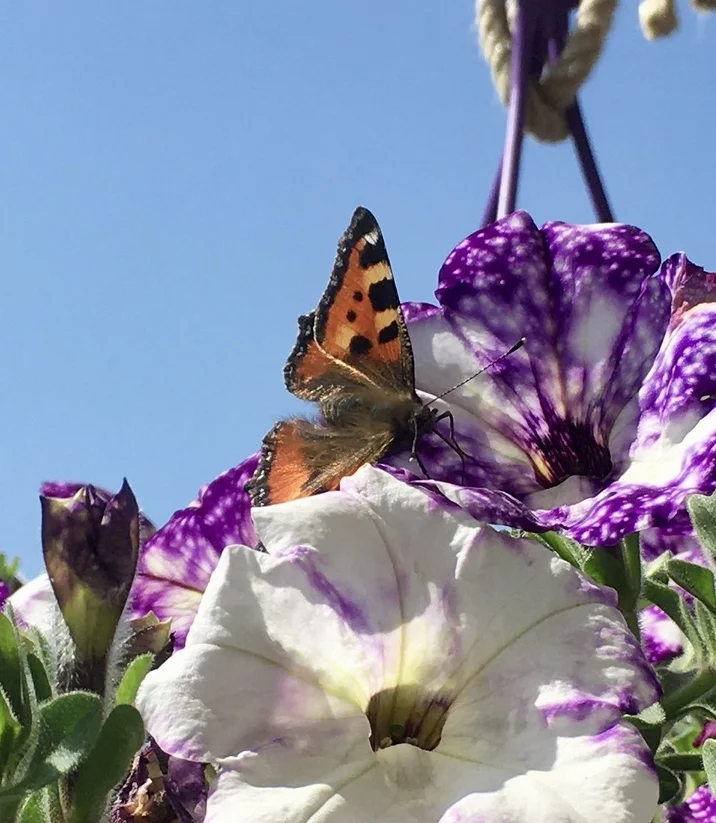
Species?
Aglais urticae
